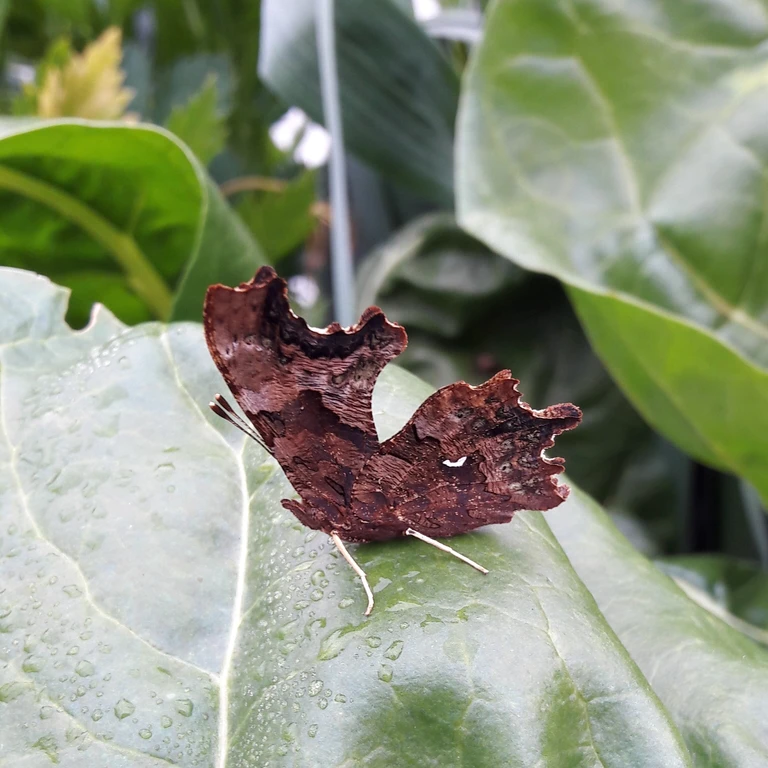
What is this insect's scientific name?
Polygonia c-album
